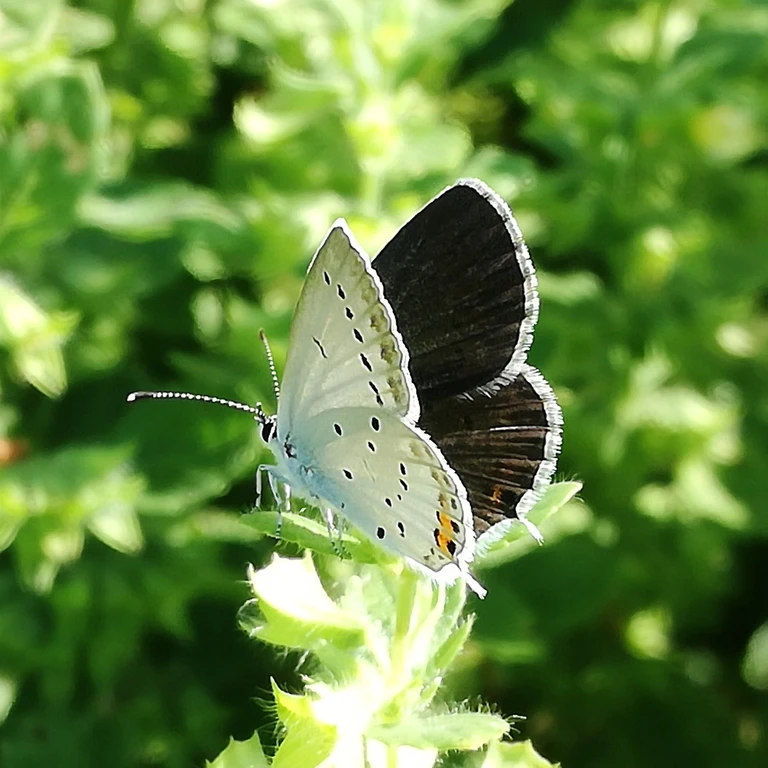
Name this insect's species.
Cupido argiades (also Elkalyce argiades)
